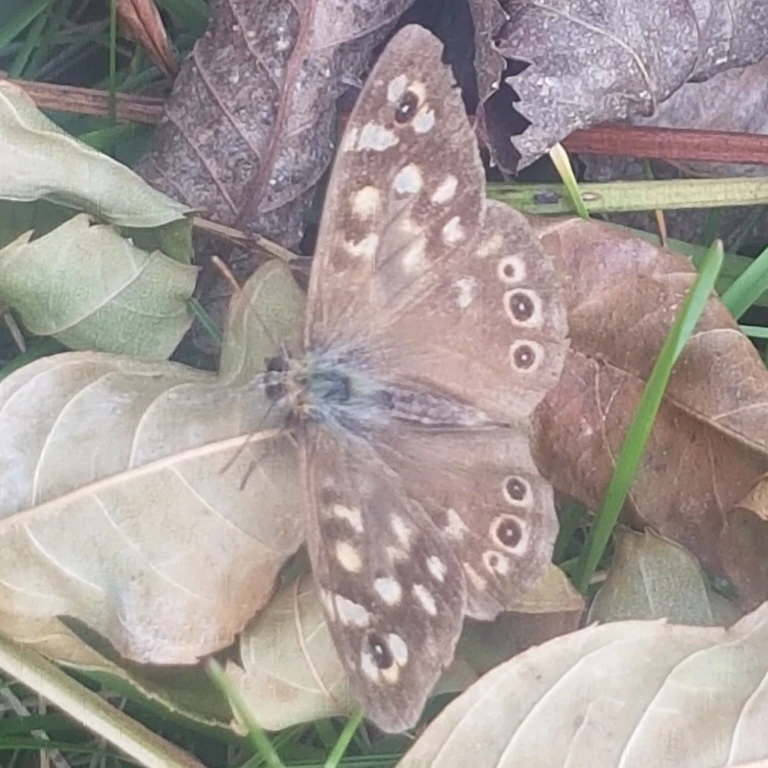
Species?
Pararge aegeria
